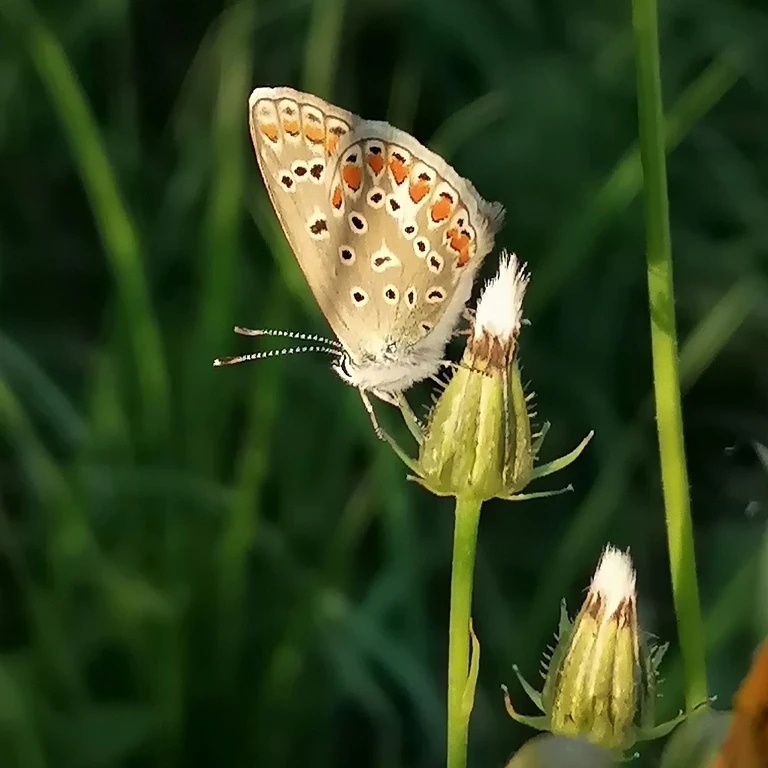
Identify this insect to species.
Polyommatus icarus
